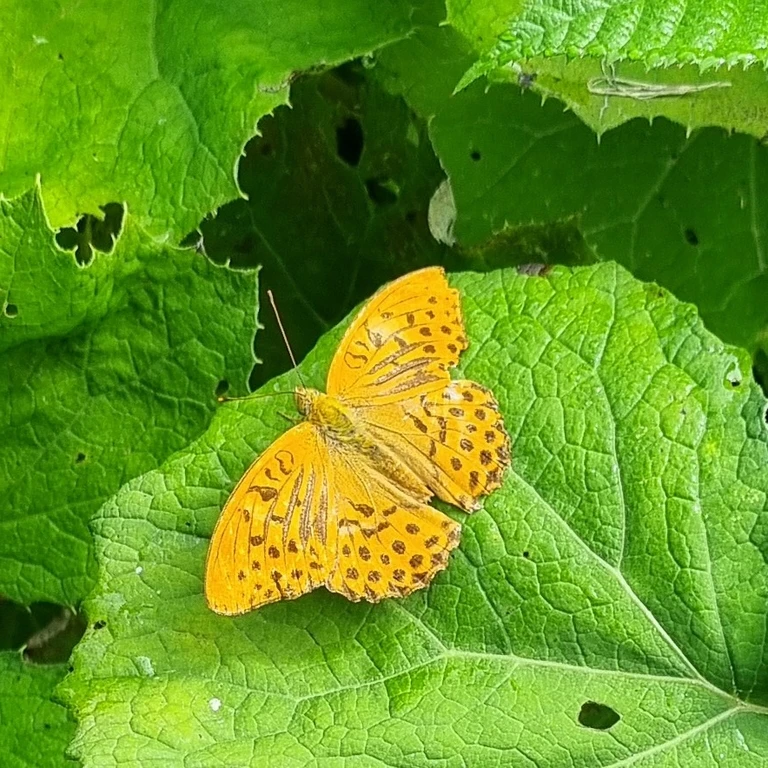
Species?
Argynnis paphia
